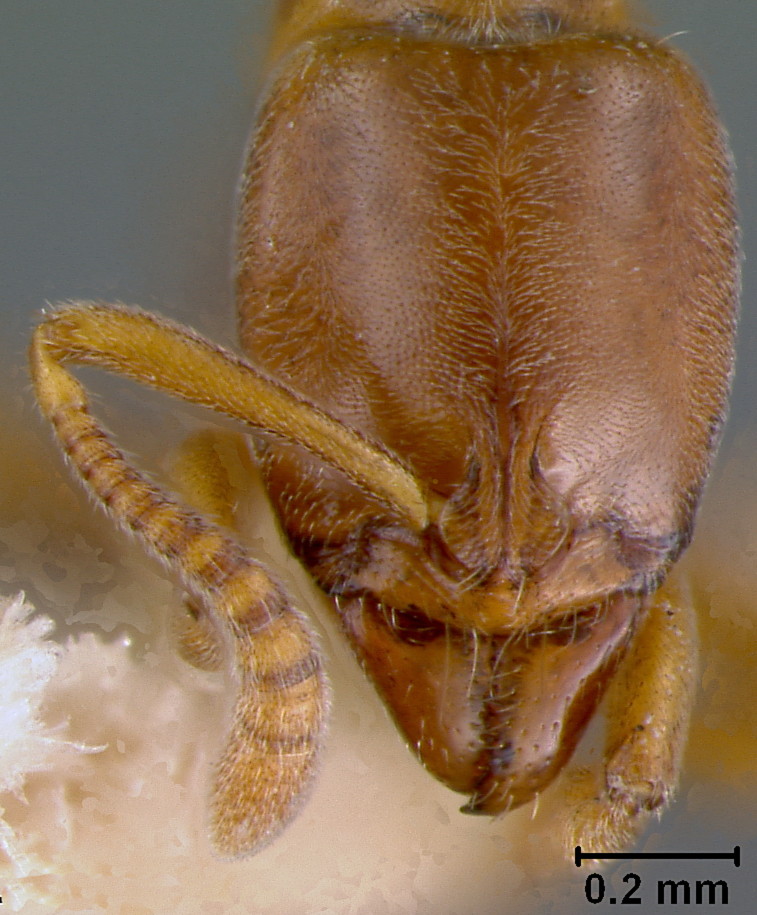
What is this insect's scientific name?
Ponera congrua
